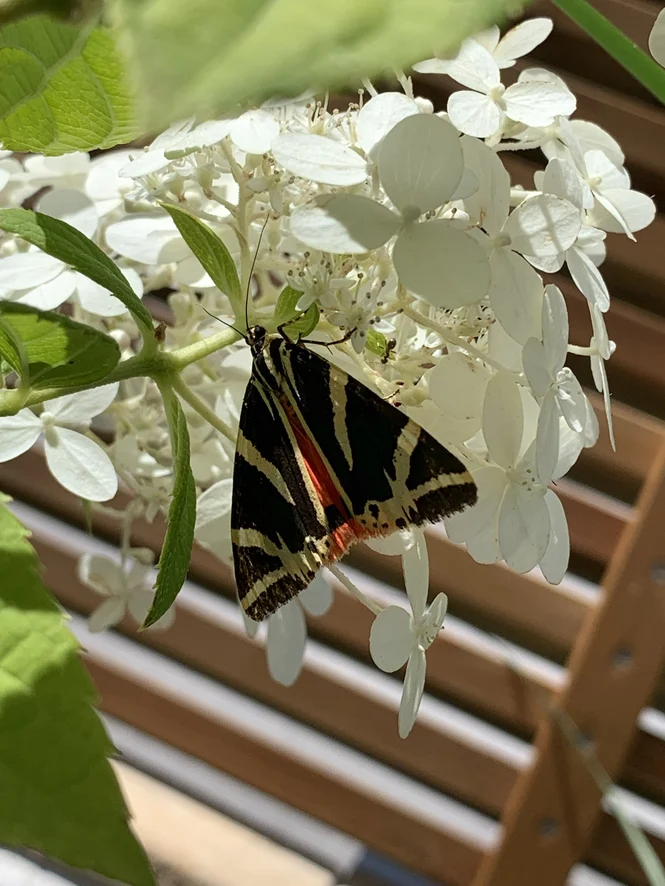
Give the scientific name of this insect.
Euplagia quadripunctaria
